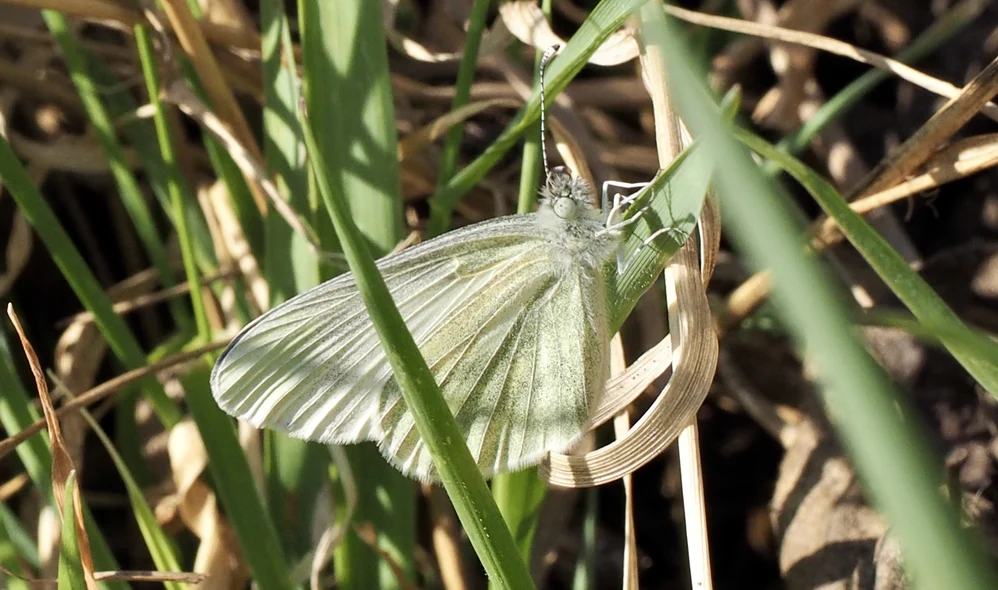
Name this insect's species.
Leptidea sinapis/juvernica
